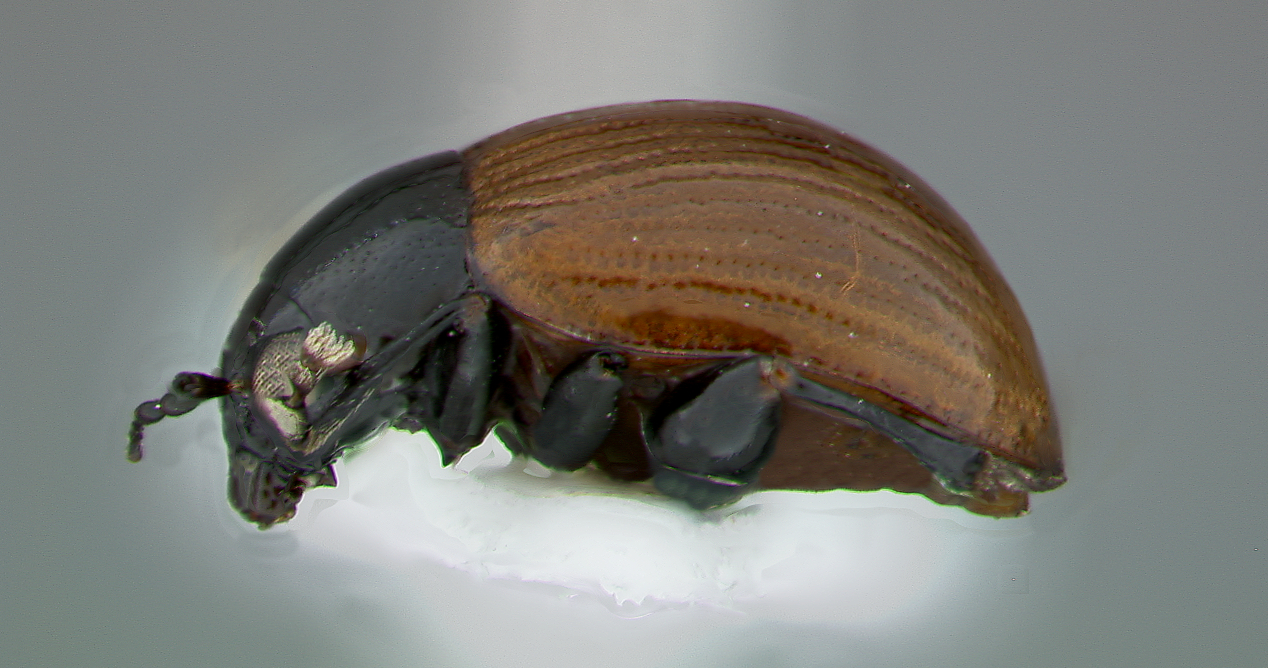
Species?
Phaelota ogloblini
